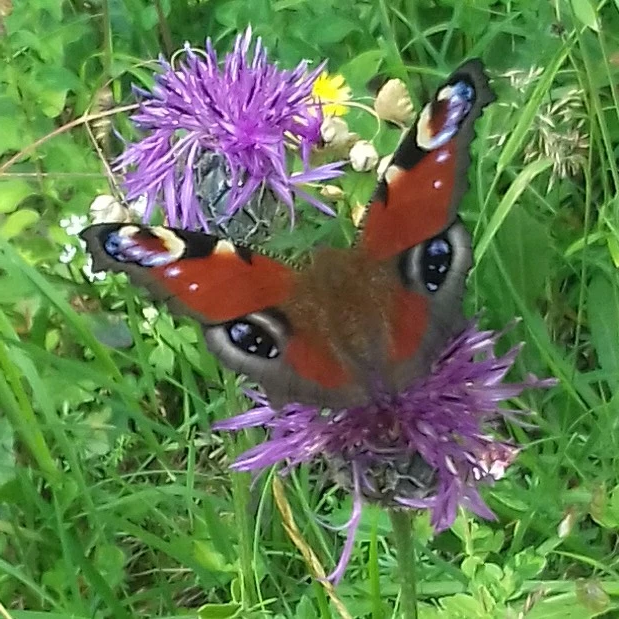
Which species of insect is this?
Aglais io
